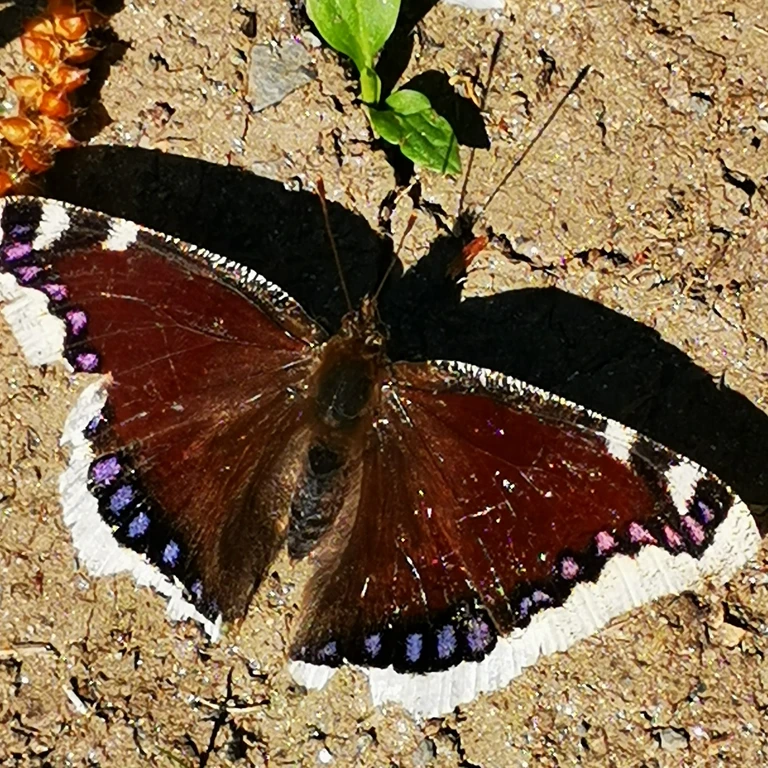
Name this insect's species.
Nymphalis antiopa
